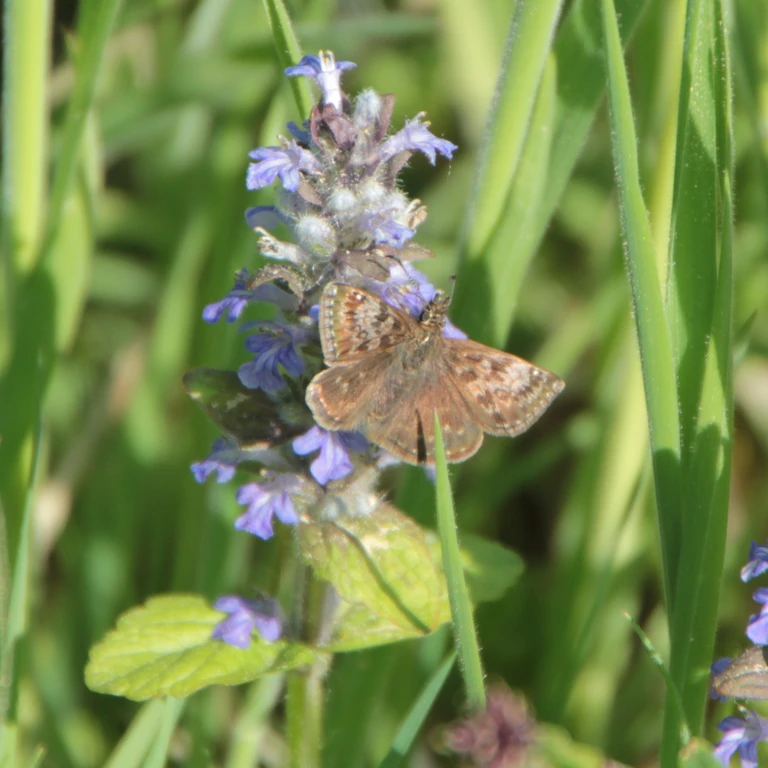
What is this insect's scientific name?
Erynnis tages
